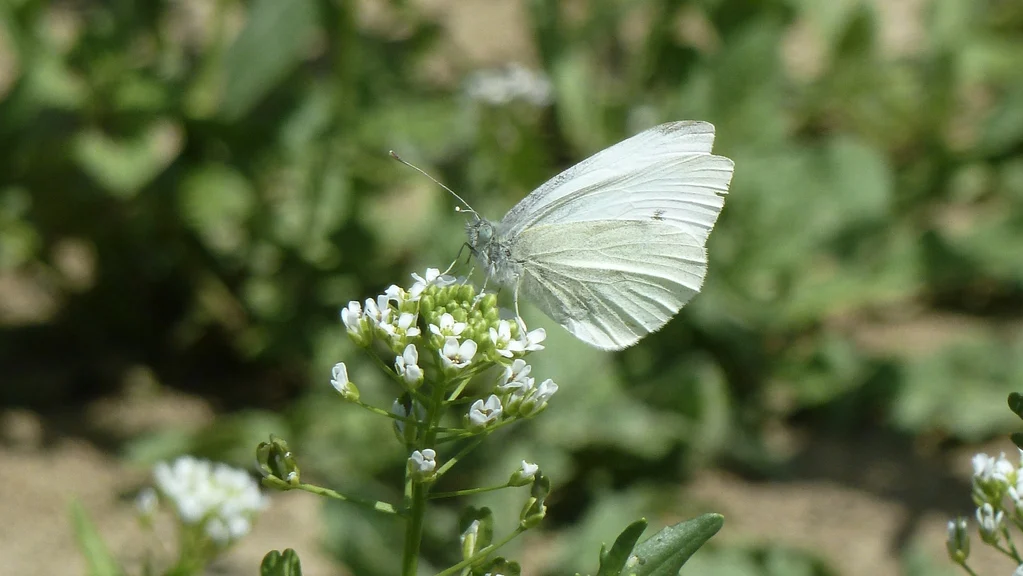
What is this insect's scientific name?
Pieris rapae
